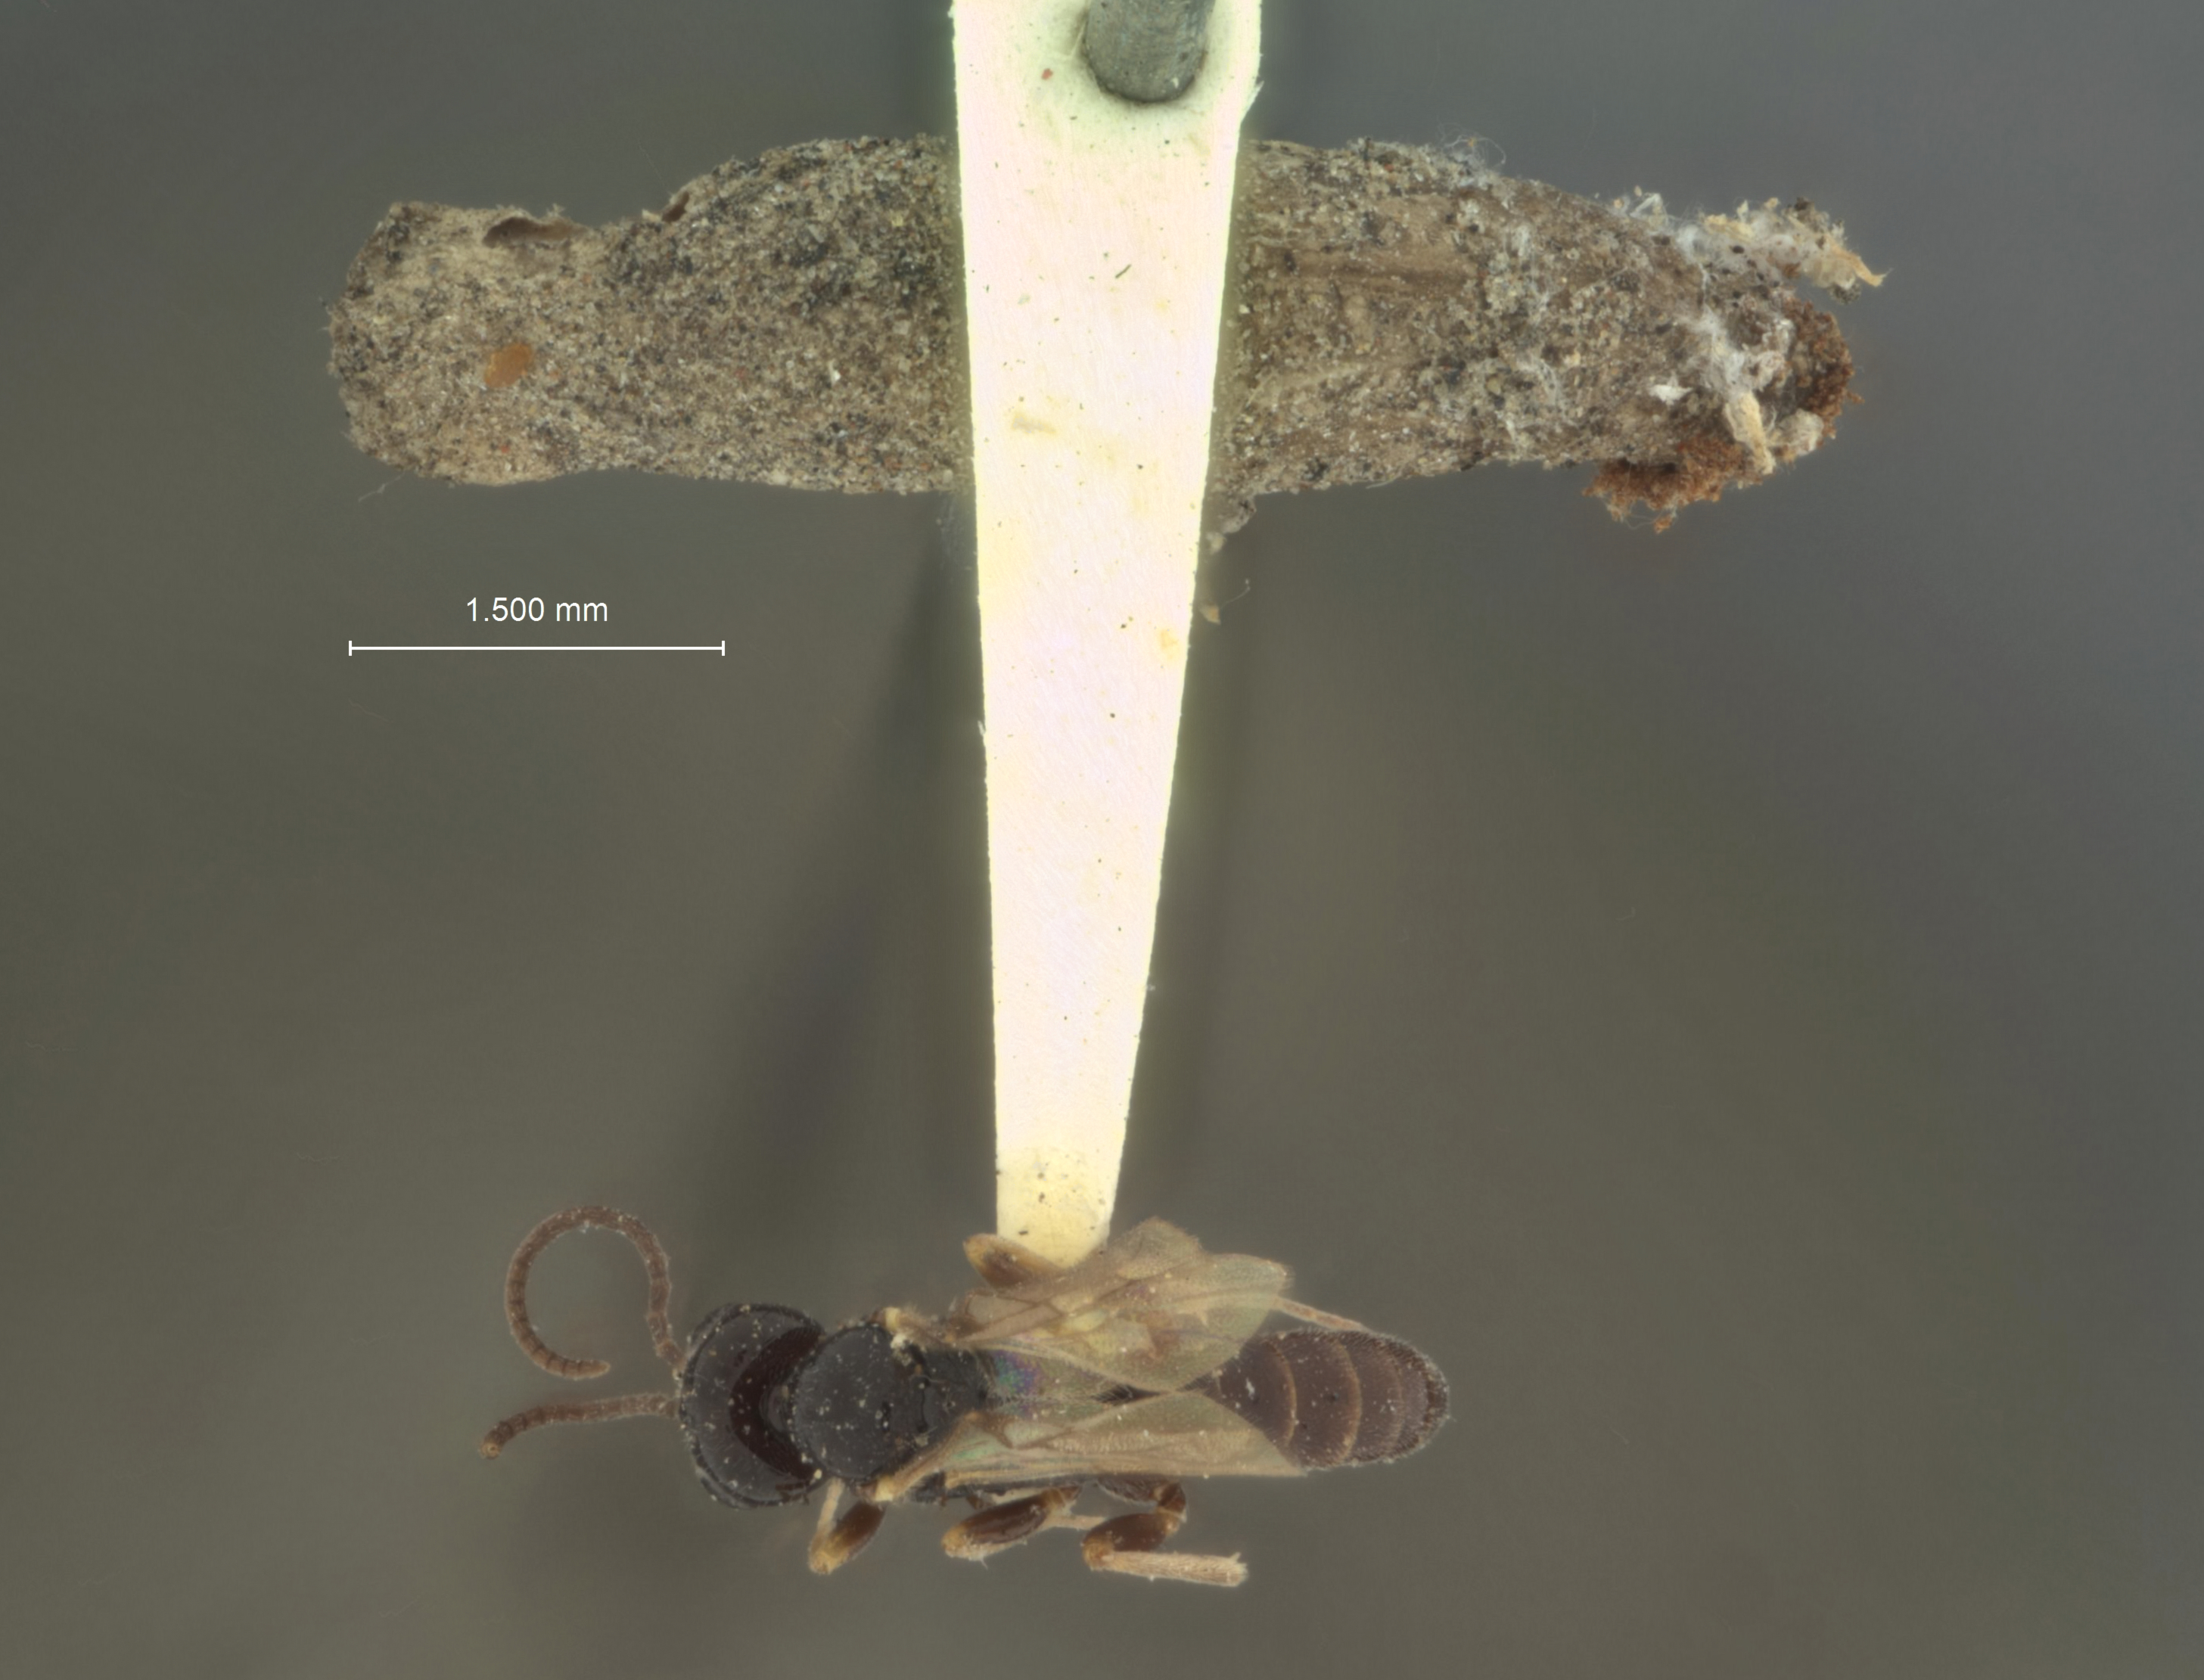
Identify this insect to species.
Hemiteles columbianus
